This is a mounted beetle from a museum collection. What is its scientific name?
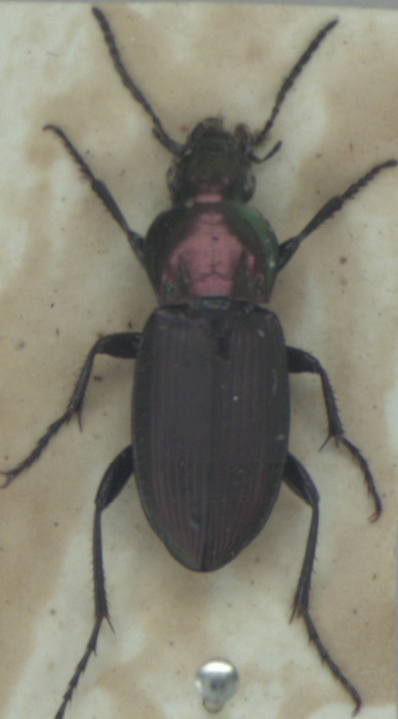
Poecilus lepidus
